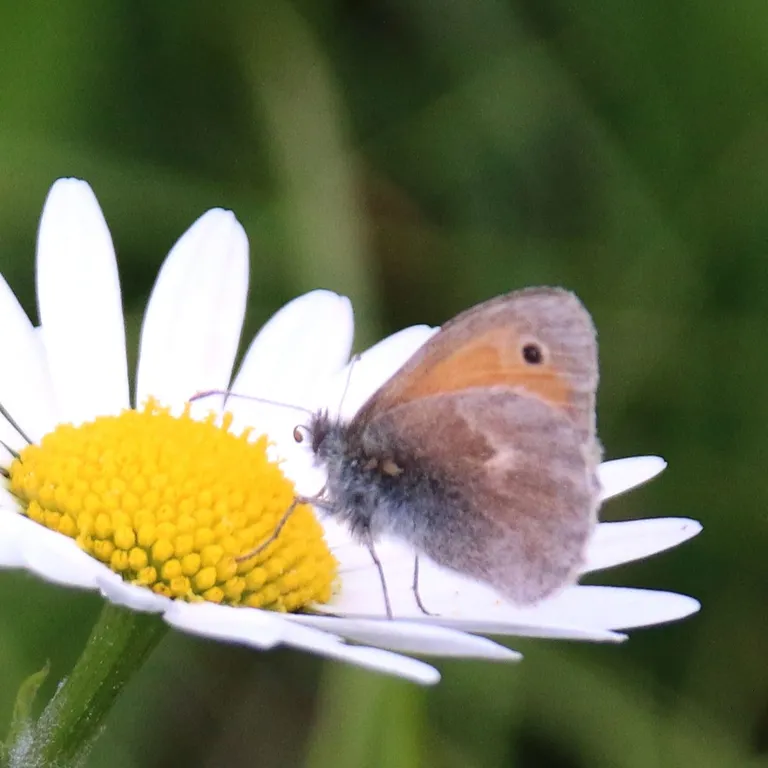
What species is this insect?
Coenonympha pamphilus
